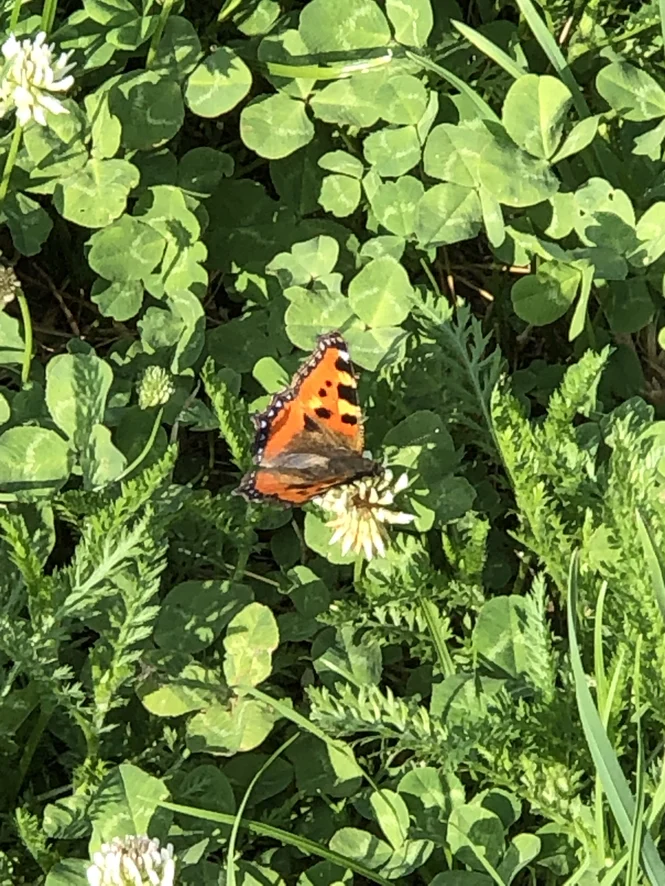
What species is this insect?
Aglais urticae
